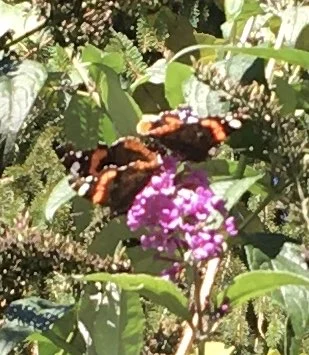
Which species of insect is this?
Vanessa atalanta
